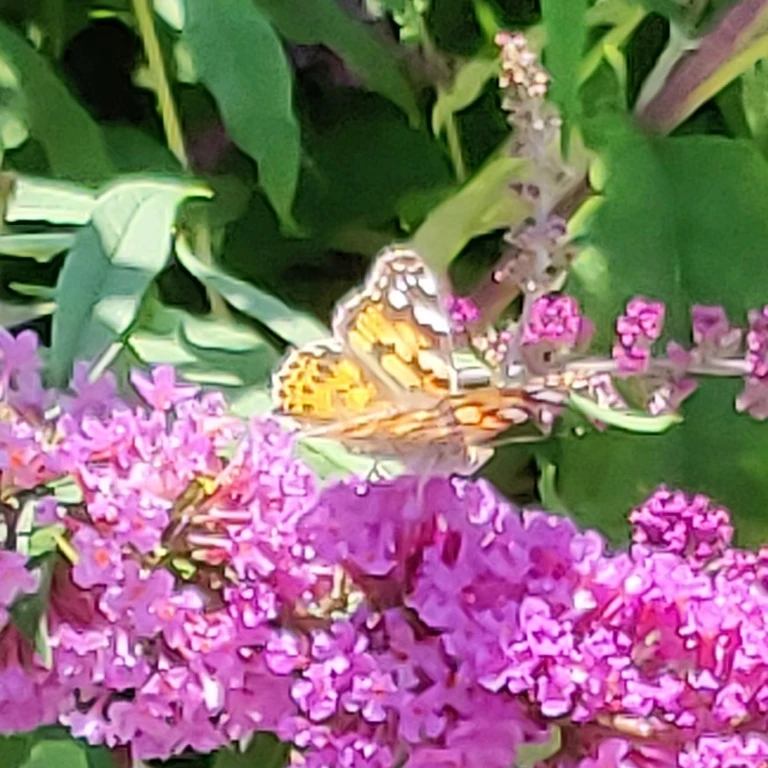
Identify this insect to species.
Vanessa cardui
